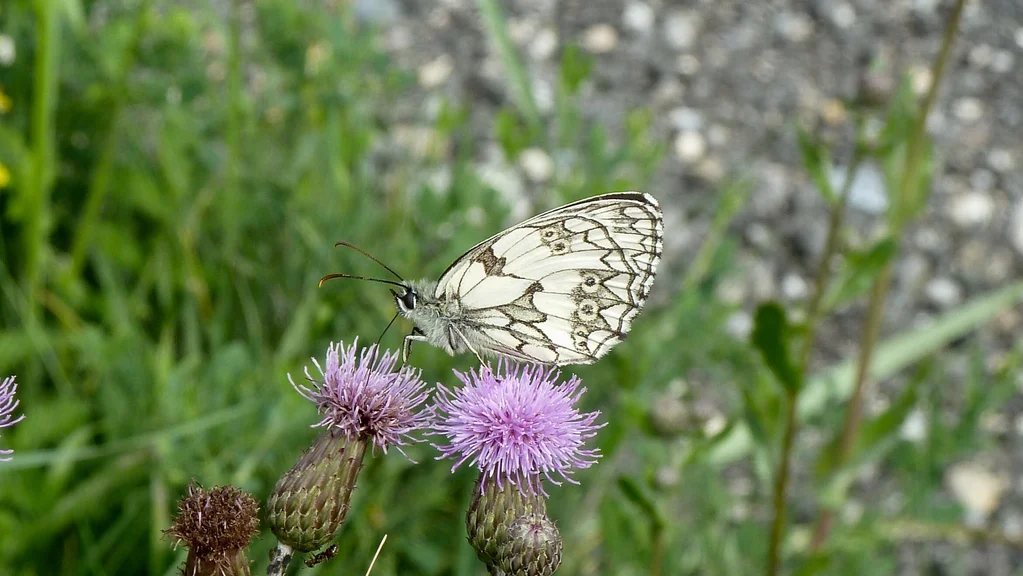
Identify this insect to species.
Melanargia galathea
